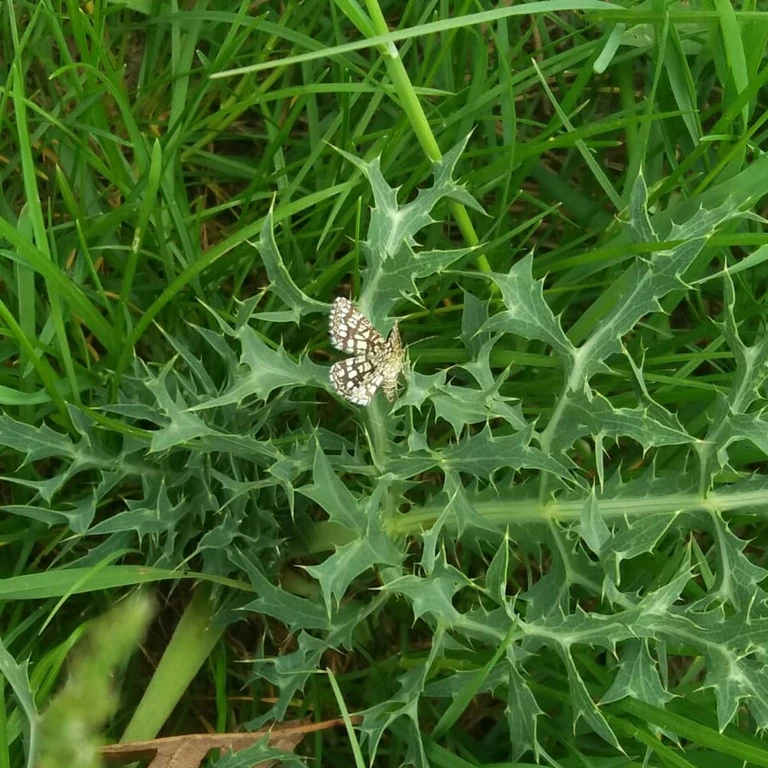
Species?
Chiasmia clathrata
